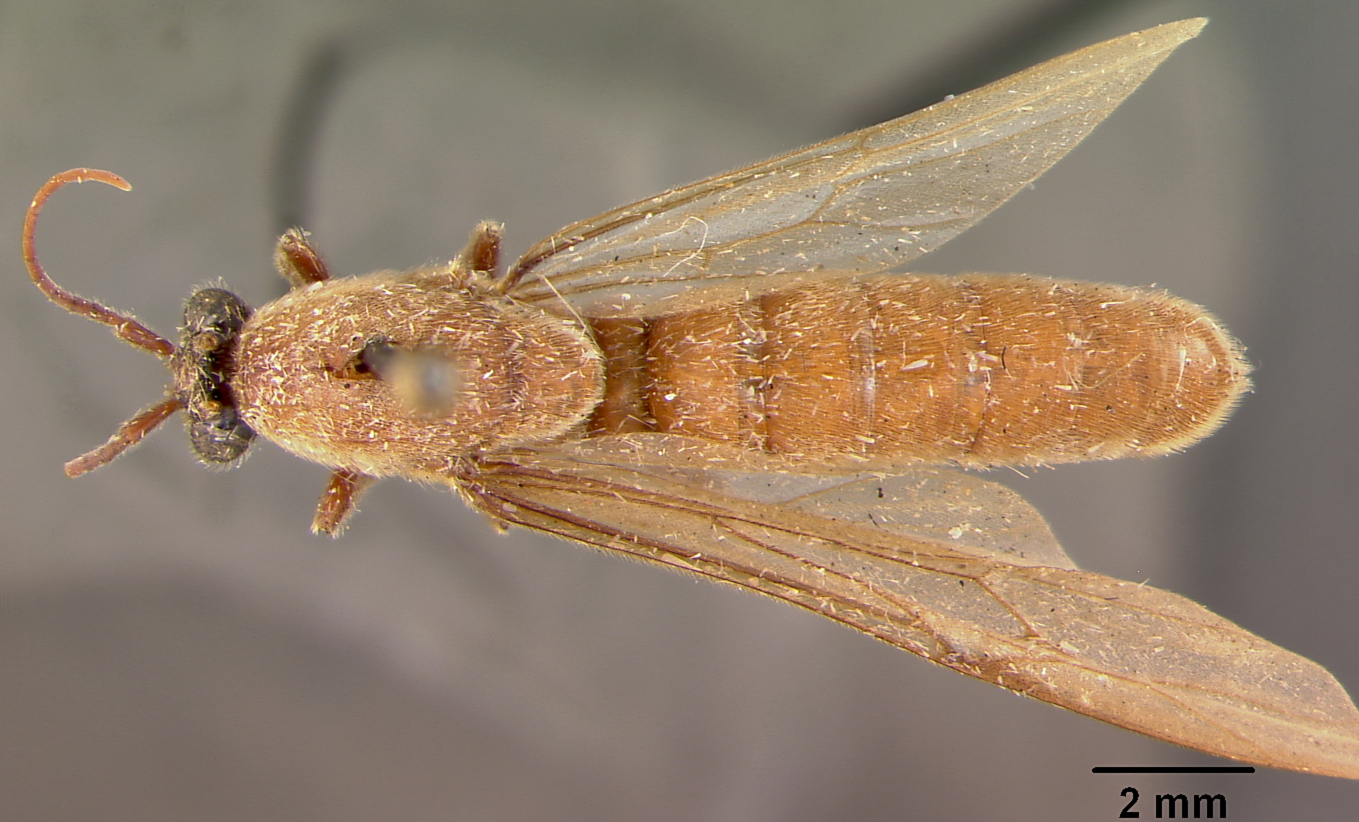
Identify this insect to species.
Eciton pilosum
